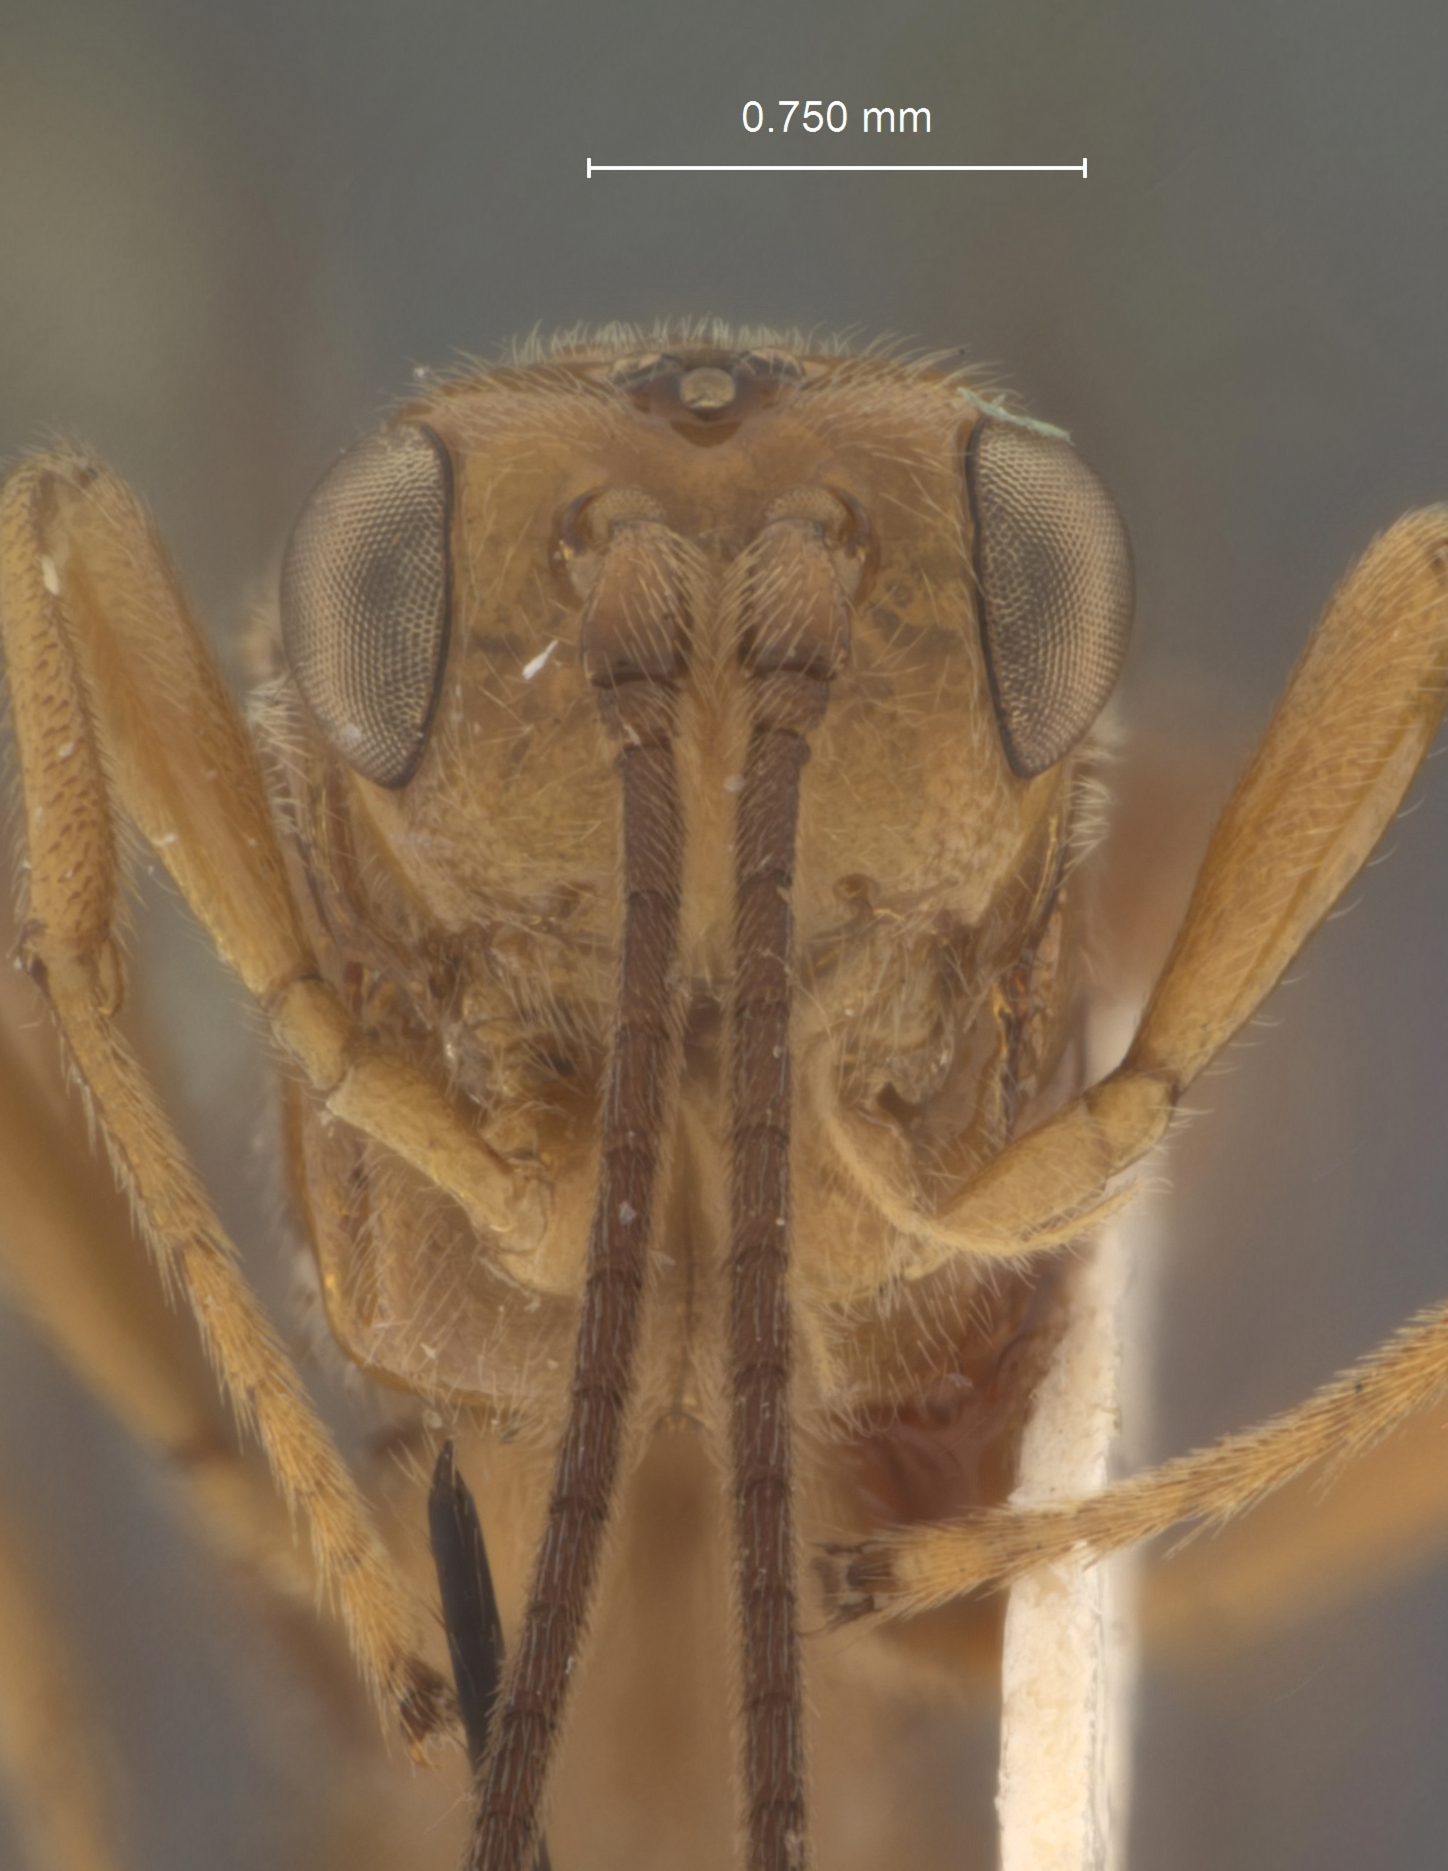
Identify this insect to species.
Diachasmimorpha compervei
